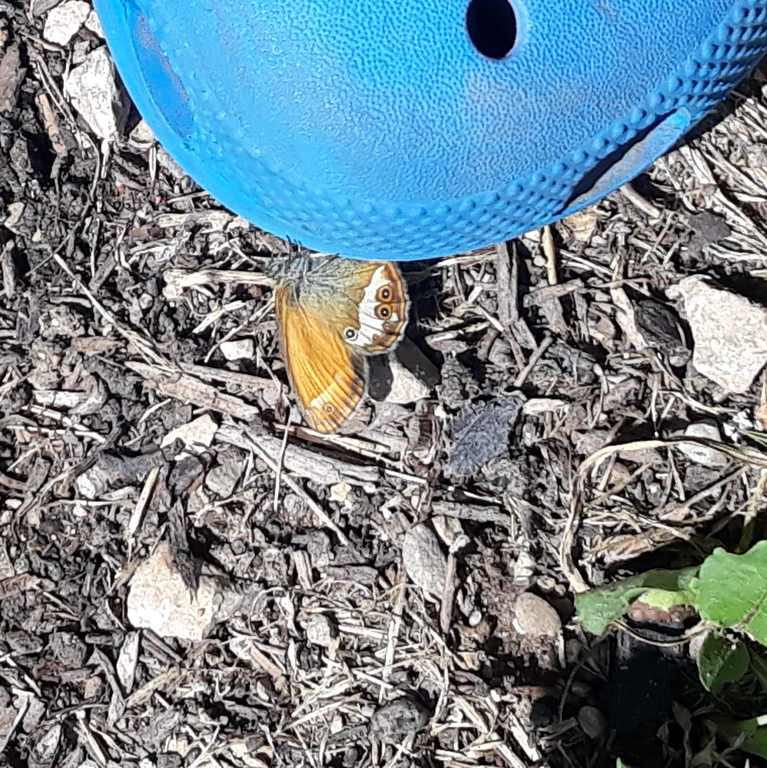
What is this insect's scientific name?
Coenonympha arcania
